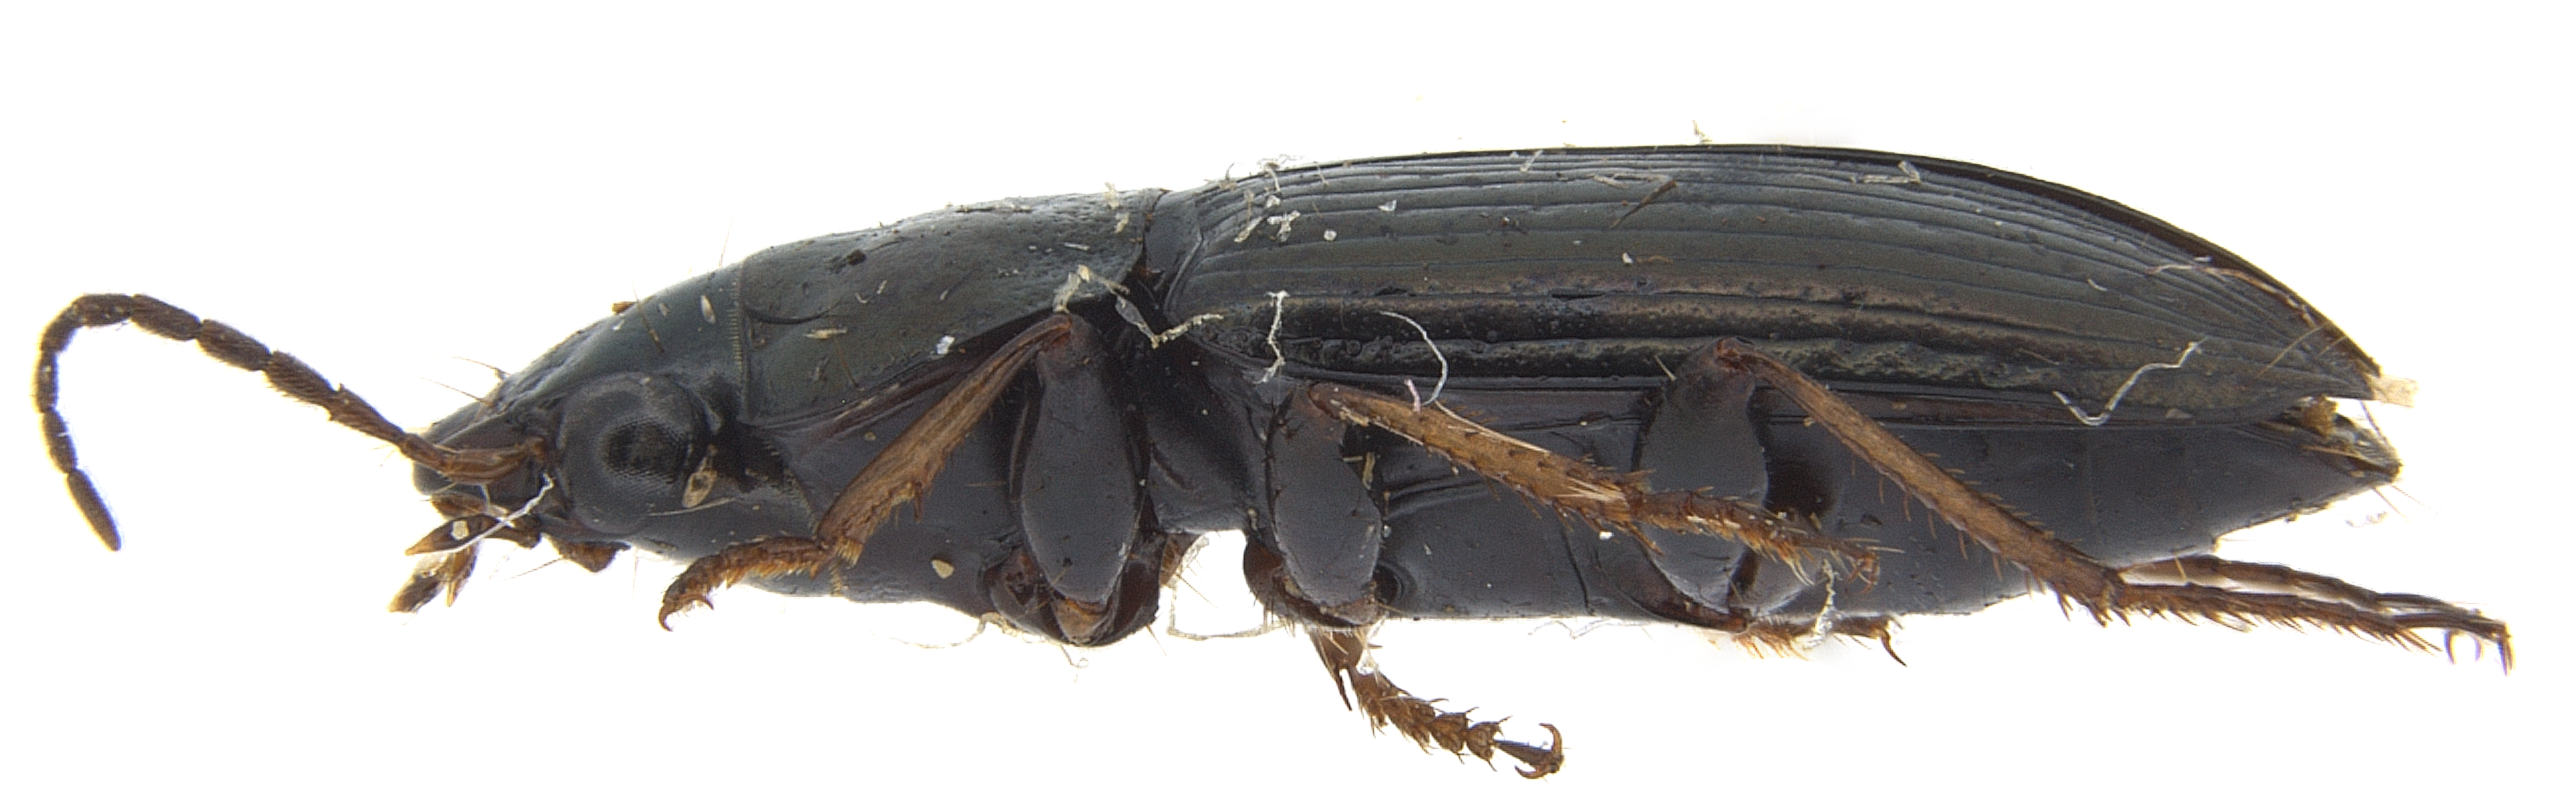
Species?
Dioryche chinnada
